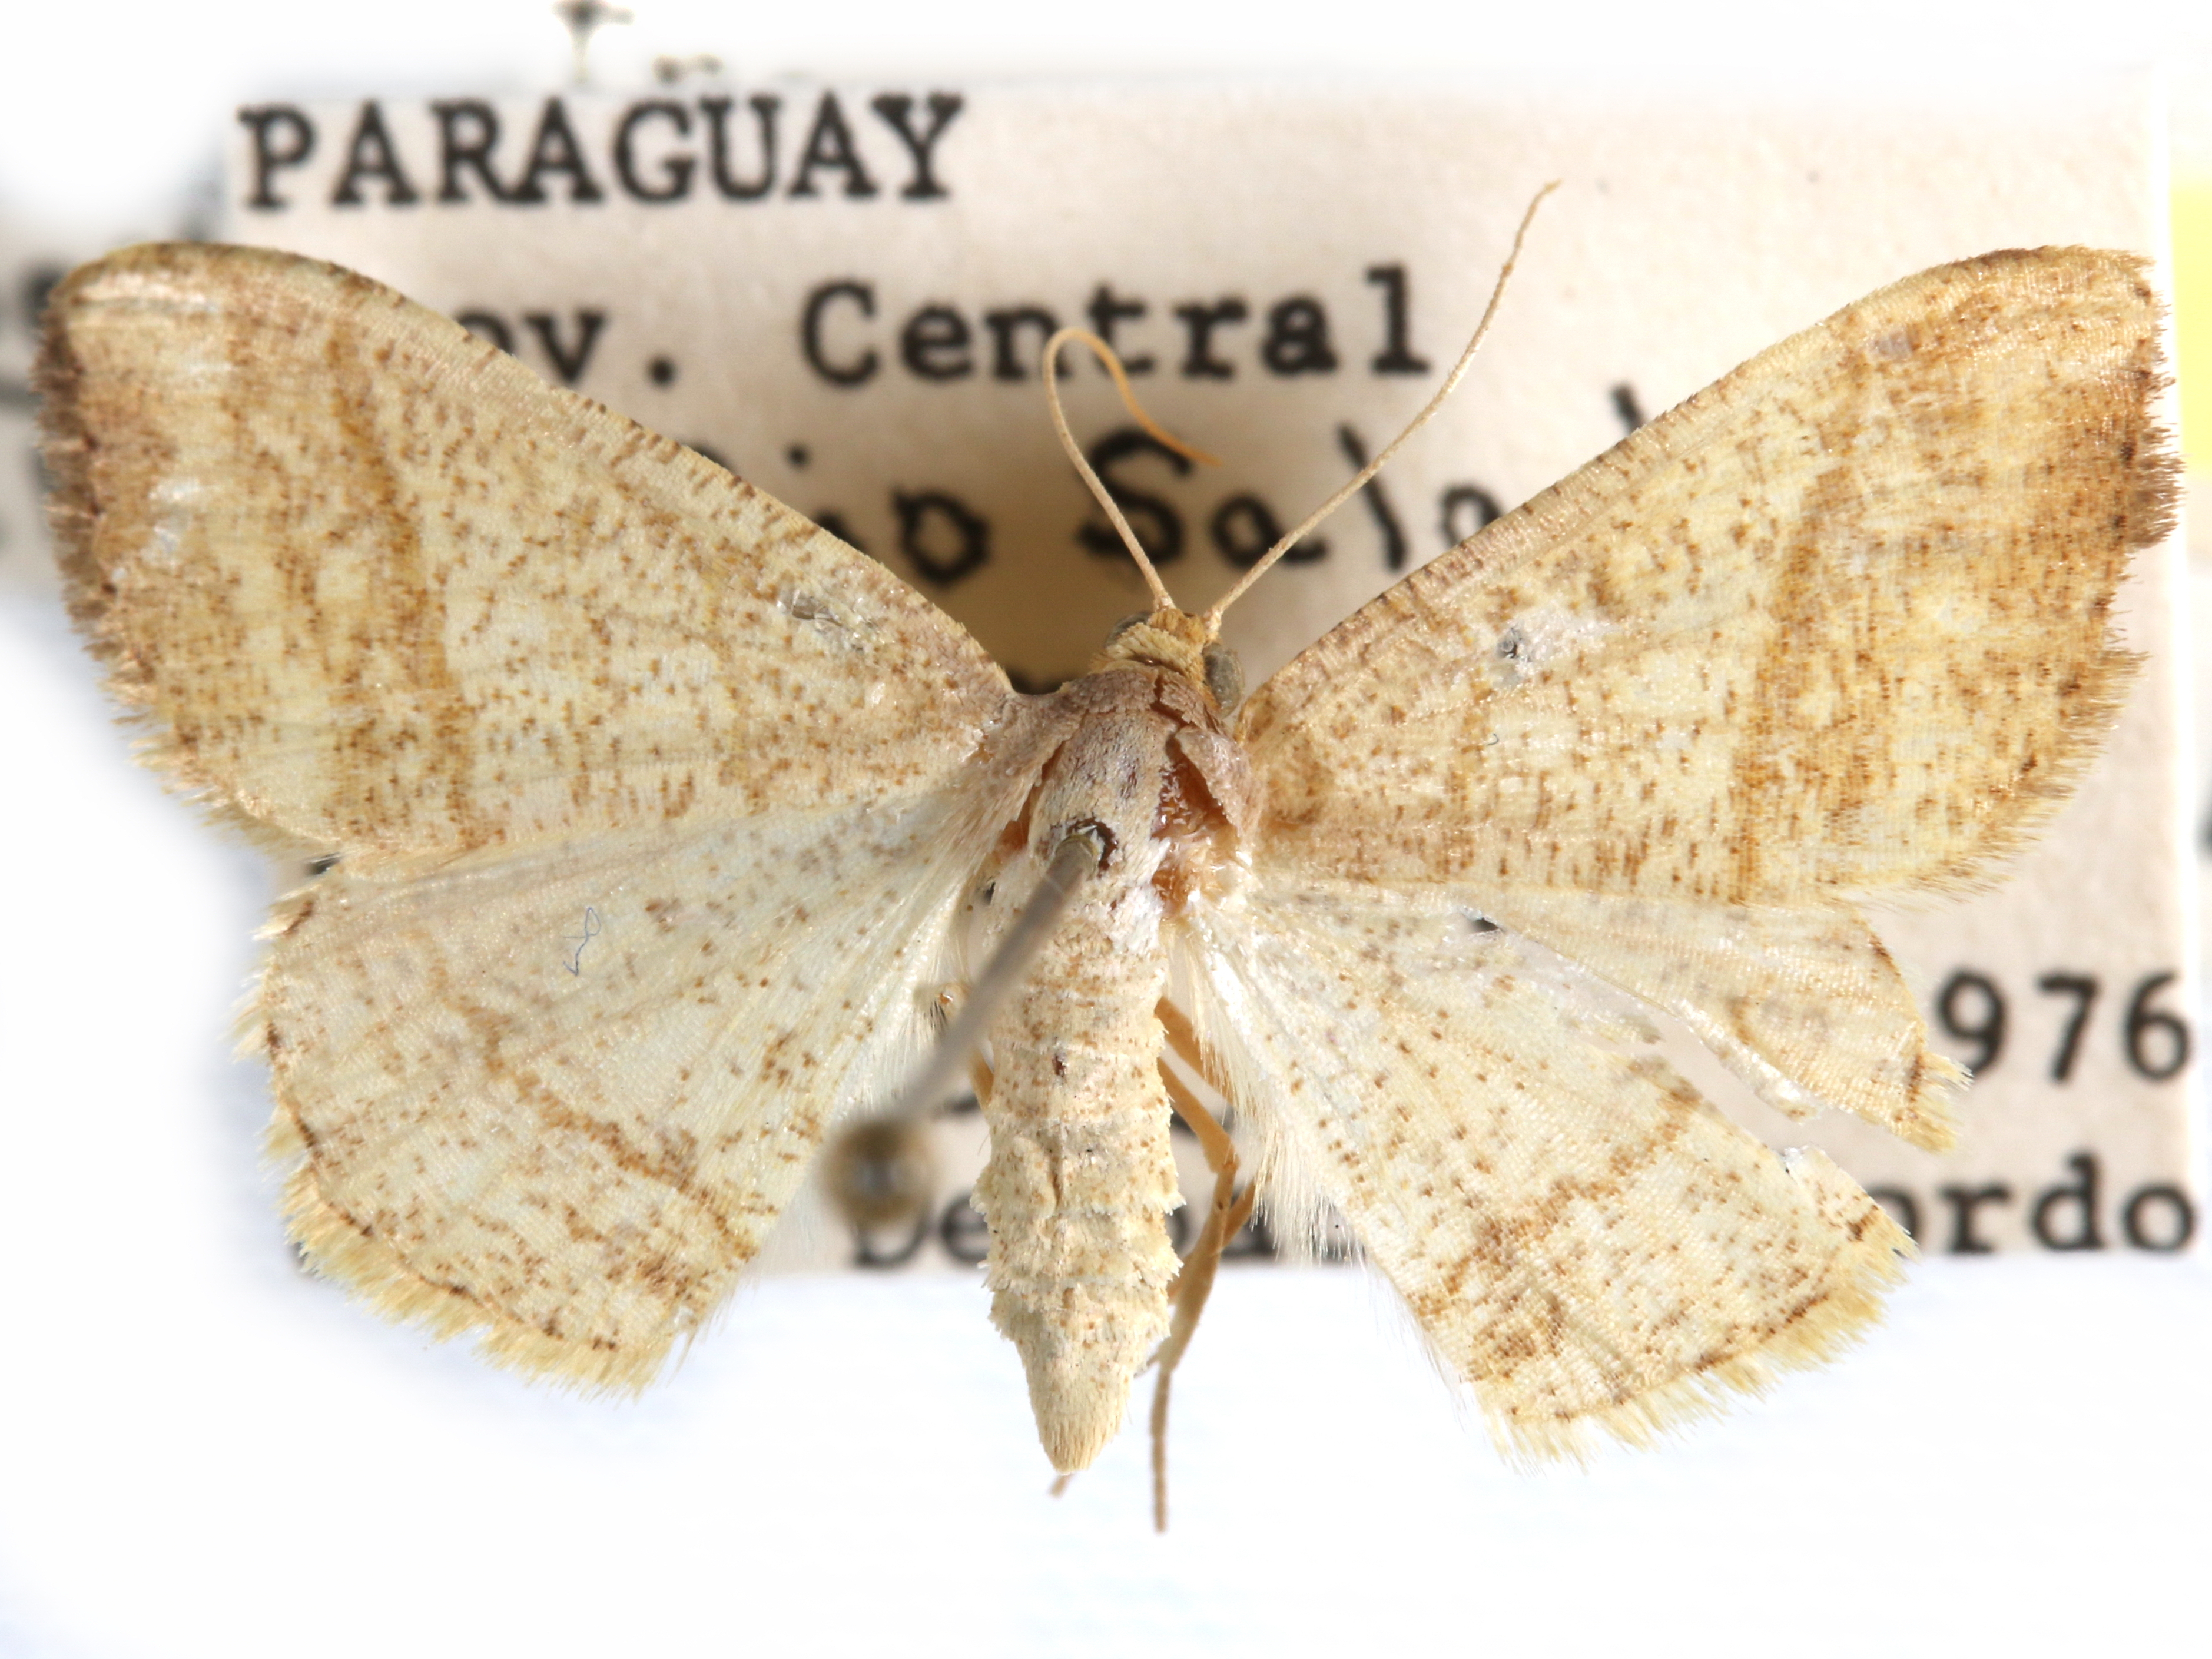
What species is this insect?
Macaria rectilinetata
